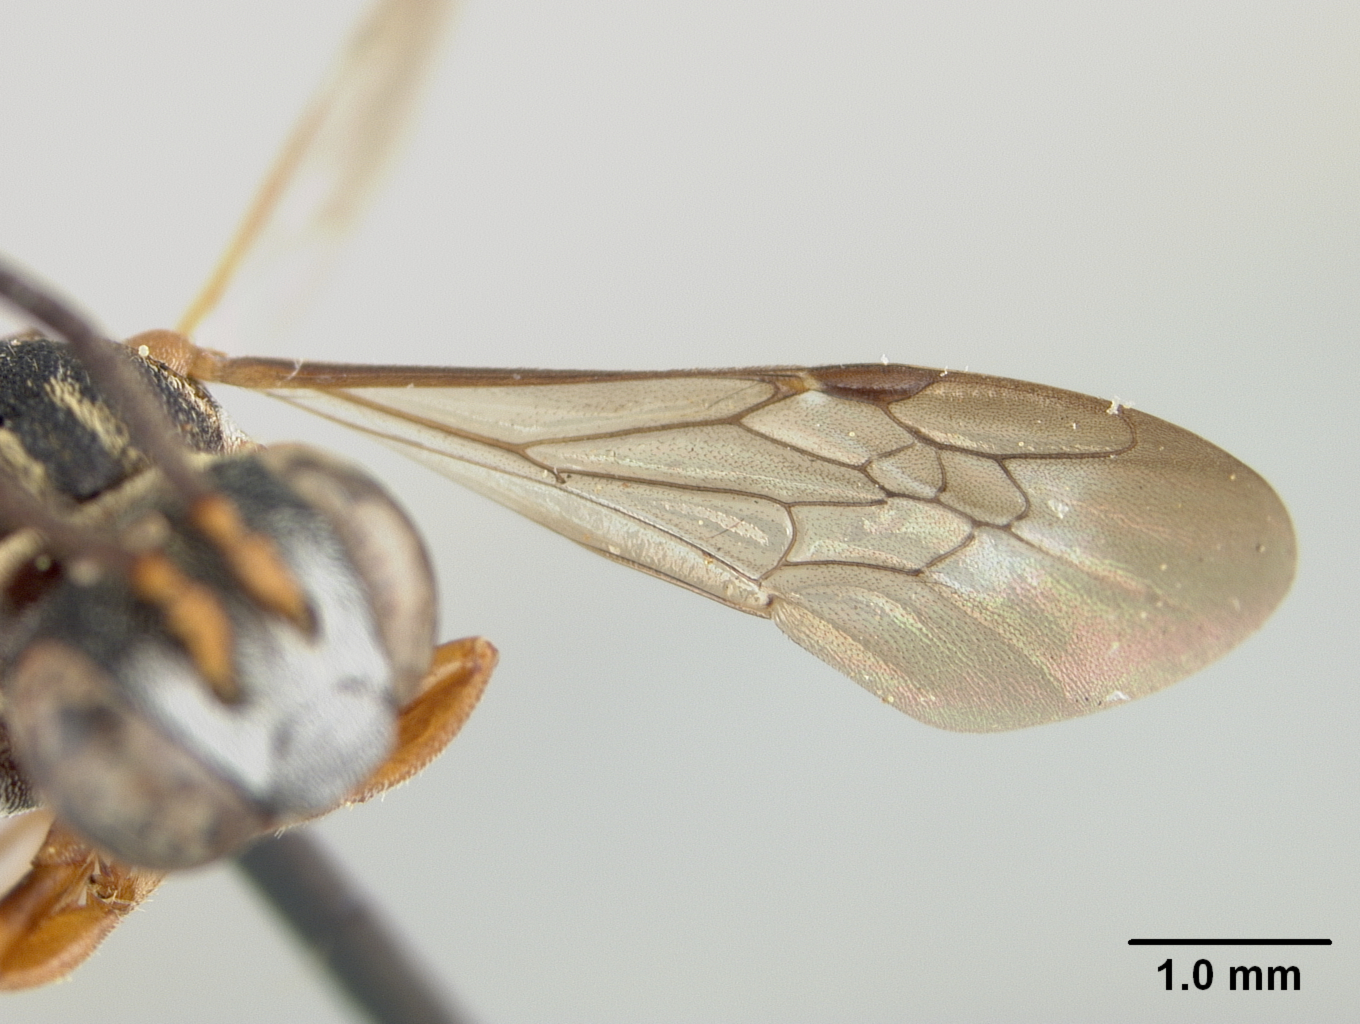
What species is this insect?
Epeolus carolinus
